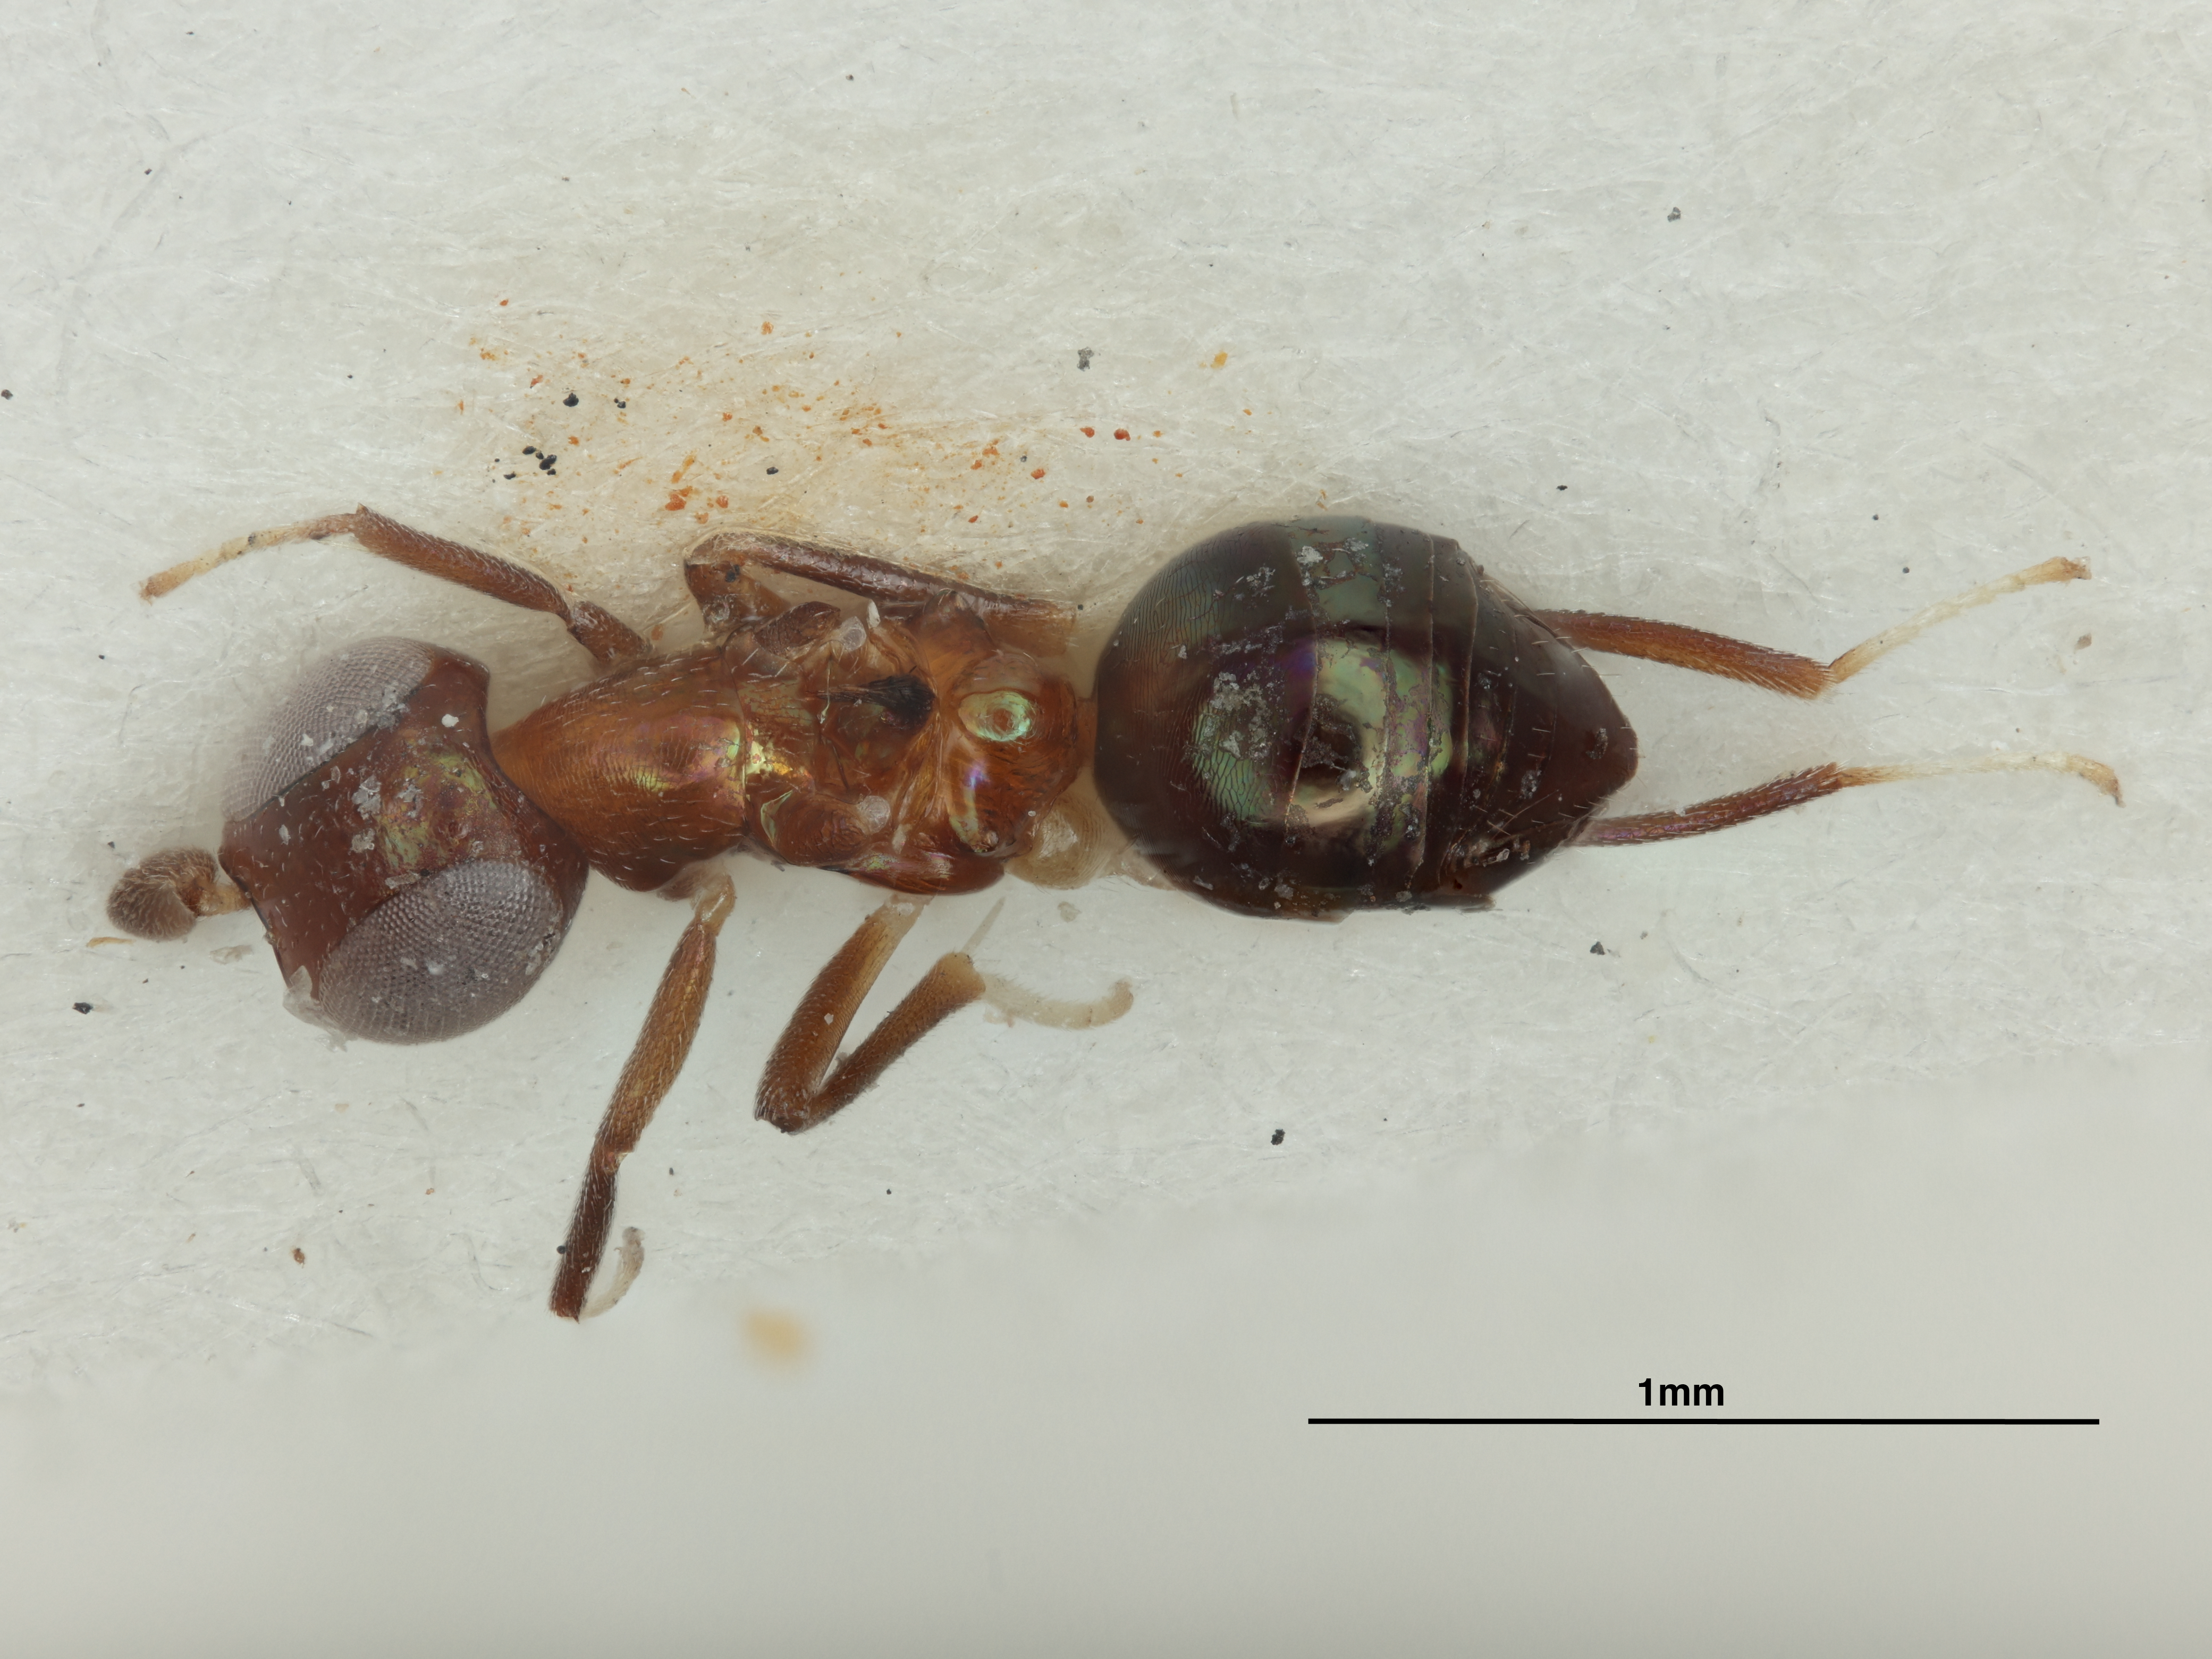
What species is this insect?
Phasmencyrtus elegans
